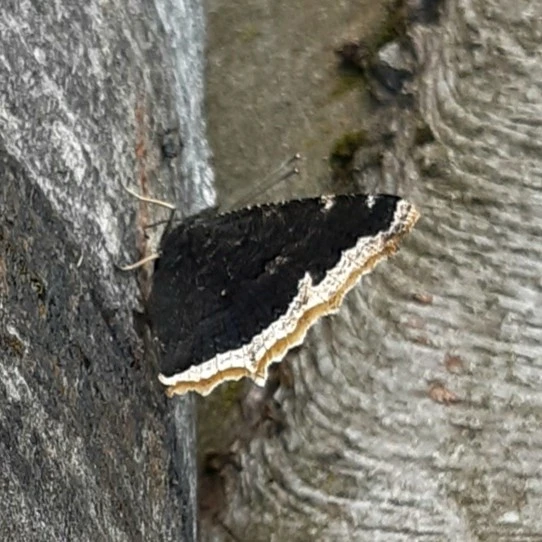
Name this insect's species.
Nymphalis antiopa
